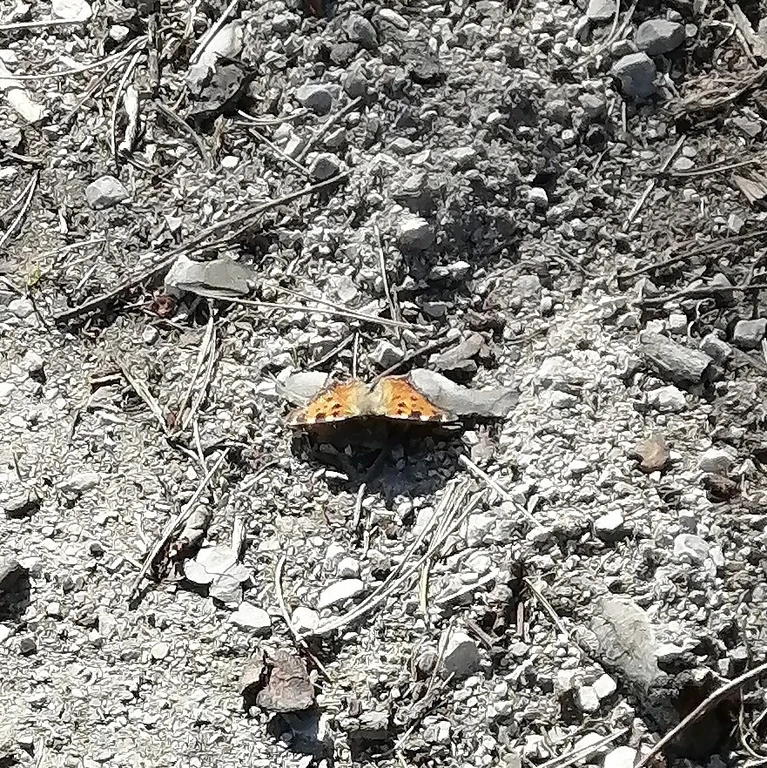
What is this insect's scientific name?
Nymphalis polychloros
